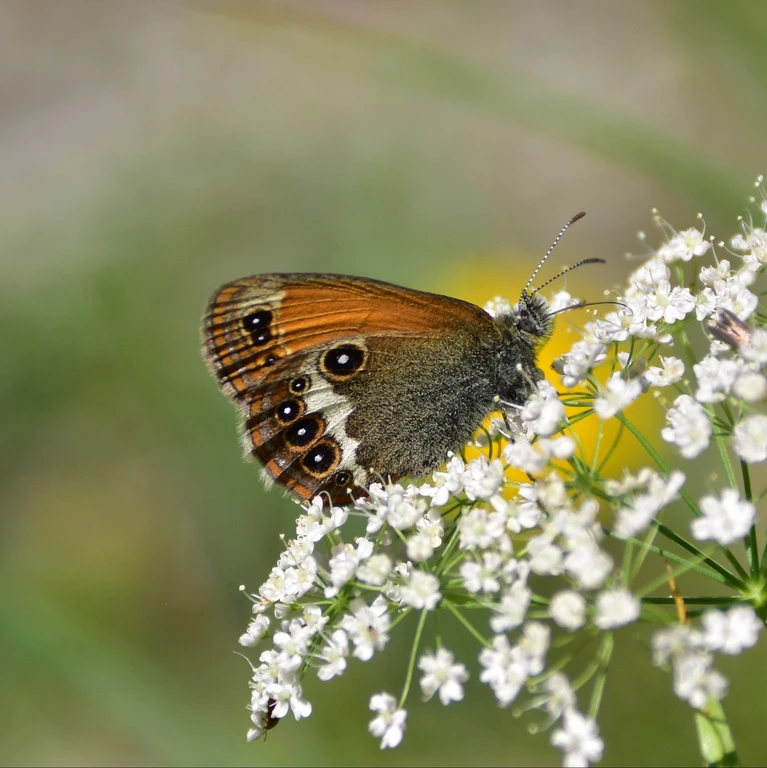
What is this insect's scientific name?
Coenonympha arcania
